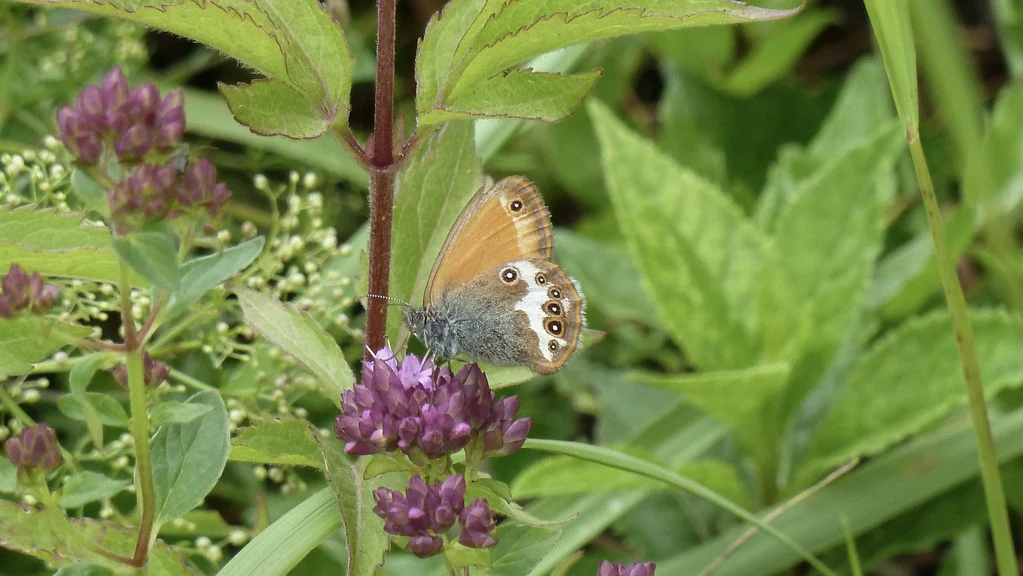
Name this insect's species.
Coenonympha arcania
